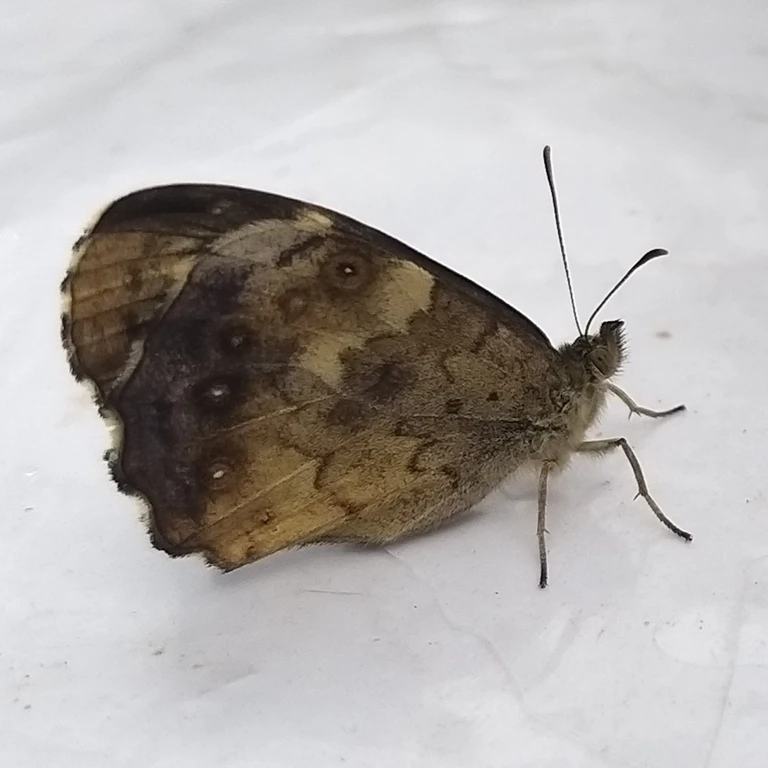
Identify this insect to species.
Pararge aegeria
